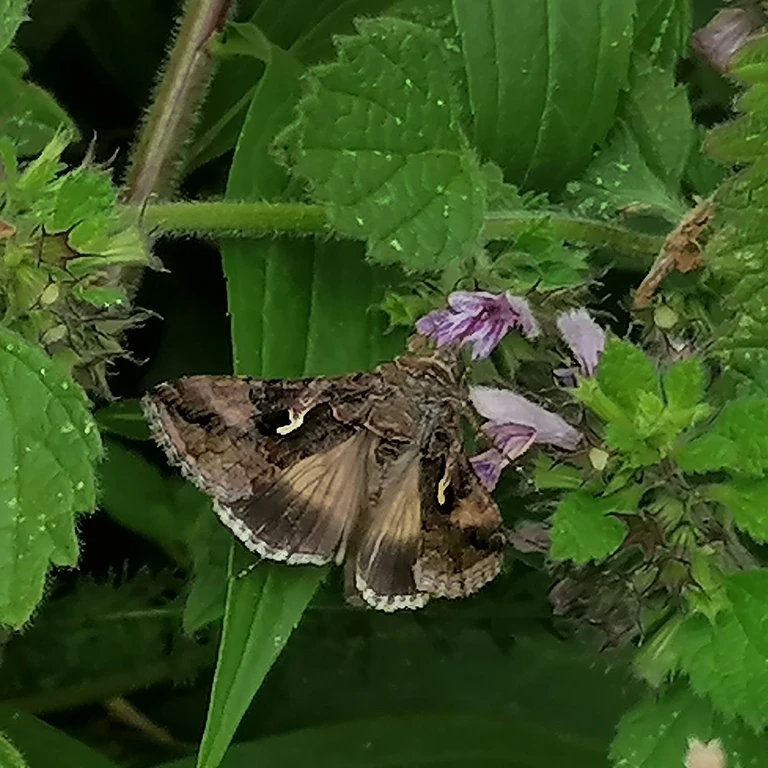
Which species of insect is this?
Autographa gamma
